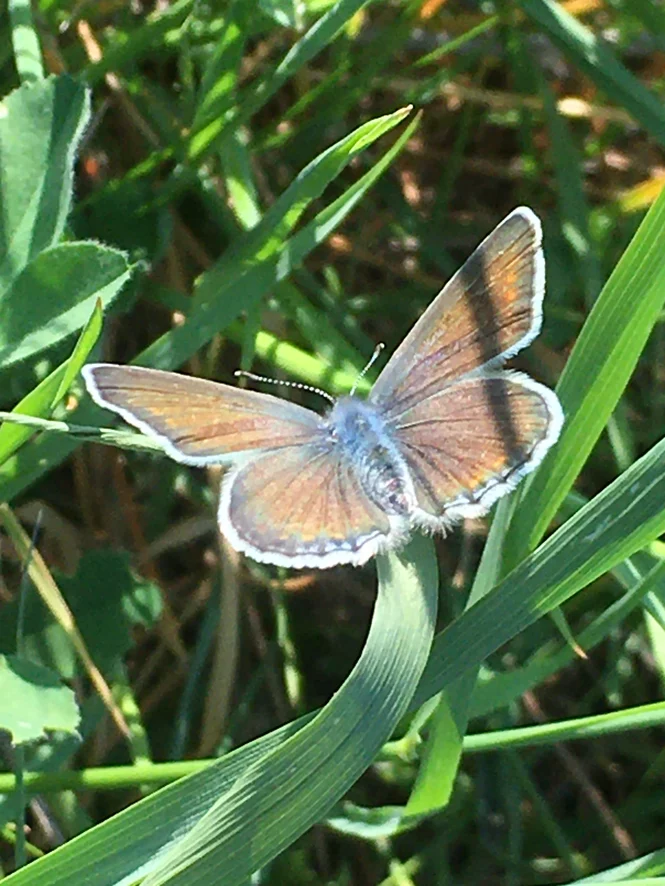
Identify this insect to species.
Polyommatus icarus
